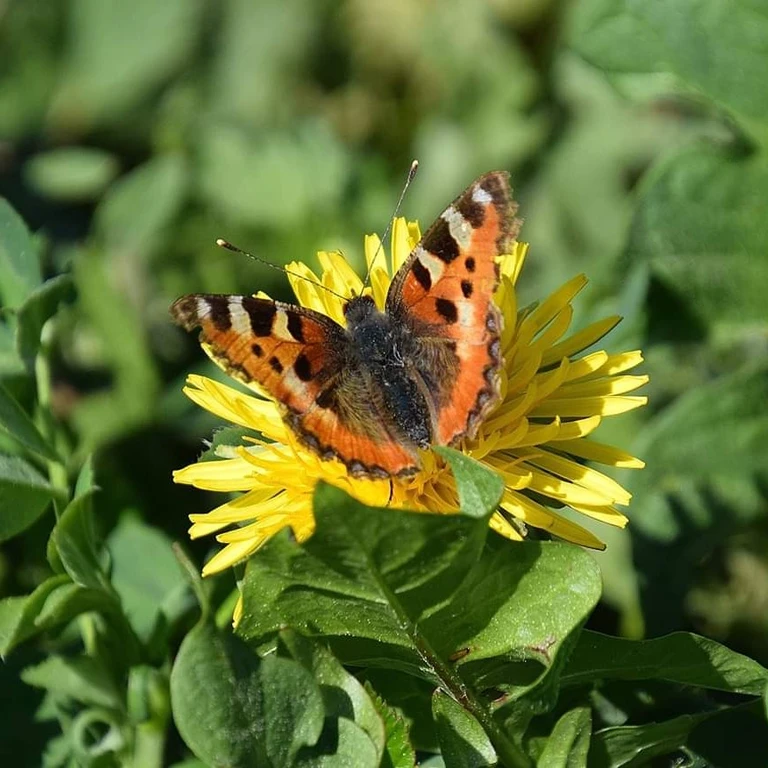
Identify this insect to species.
Aglais urticae
